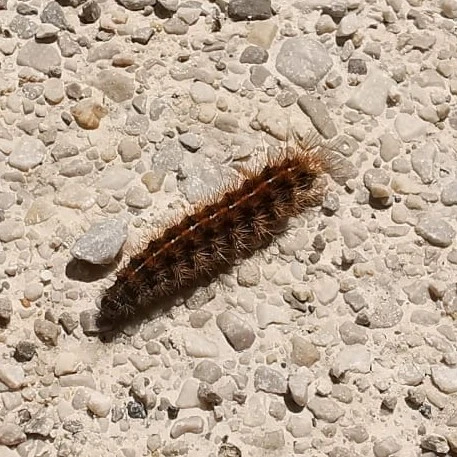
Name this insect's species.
Diacrisia sannio
